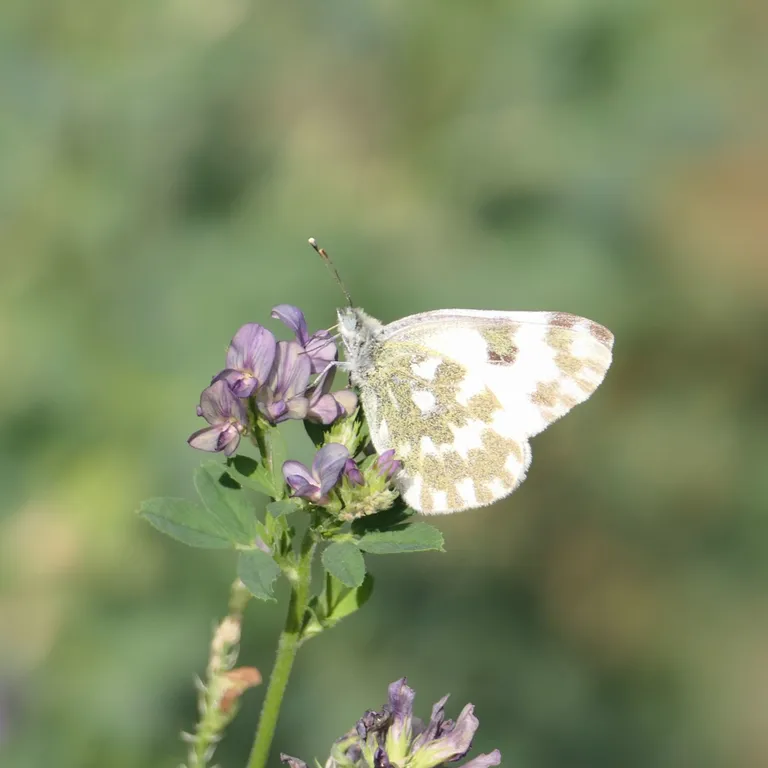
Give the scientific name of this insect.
Pontia edusa
